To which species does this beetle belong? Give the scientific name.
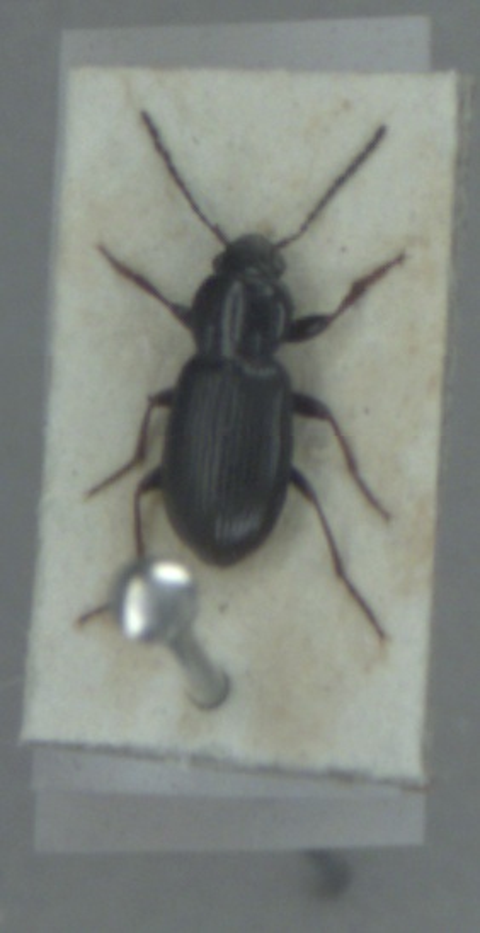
Pterostichus diligens
